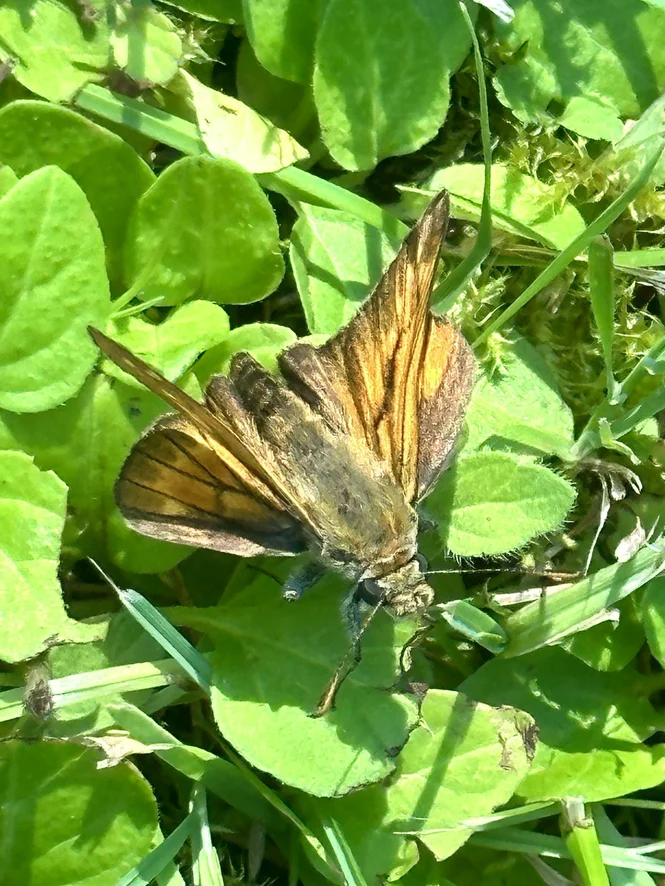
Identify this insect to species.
Ochlodes sylvanus (also Ochlodes venata)
